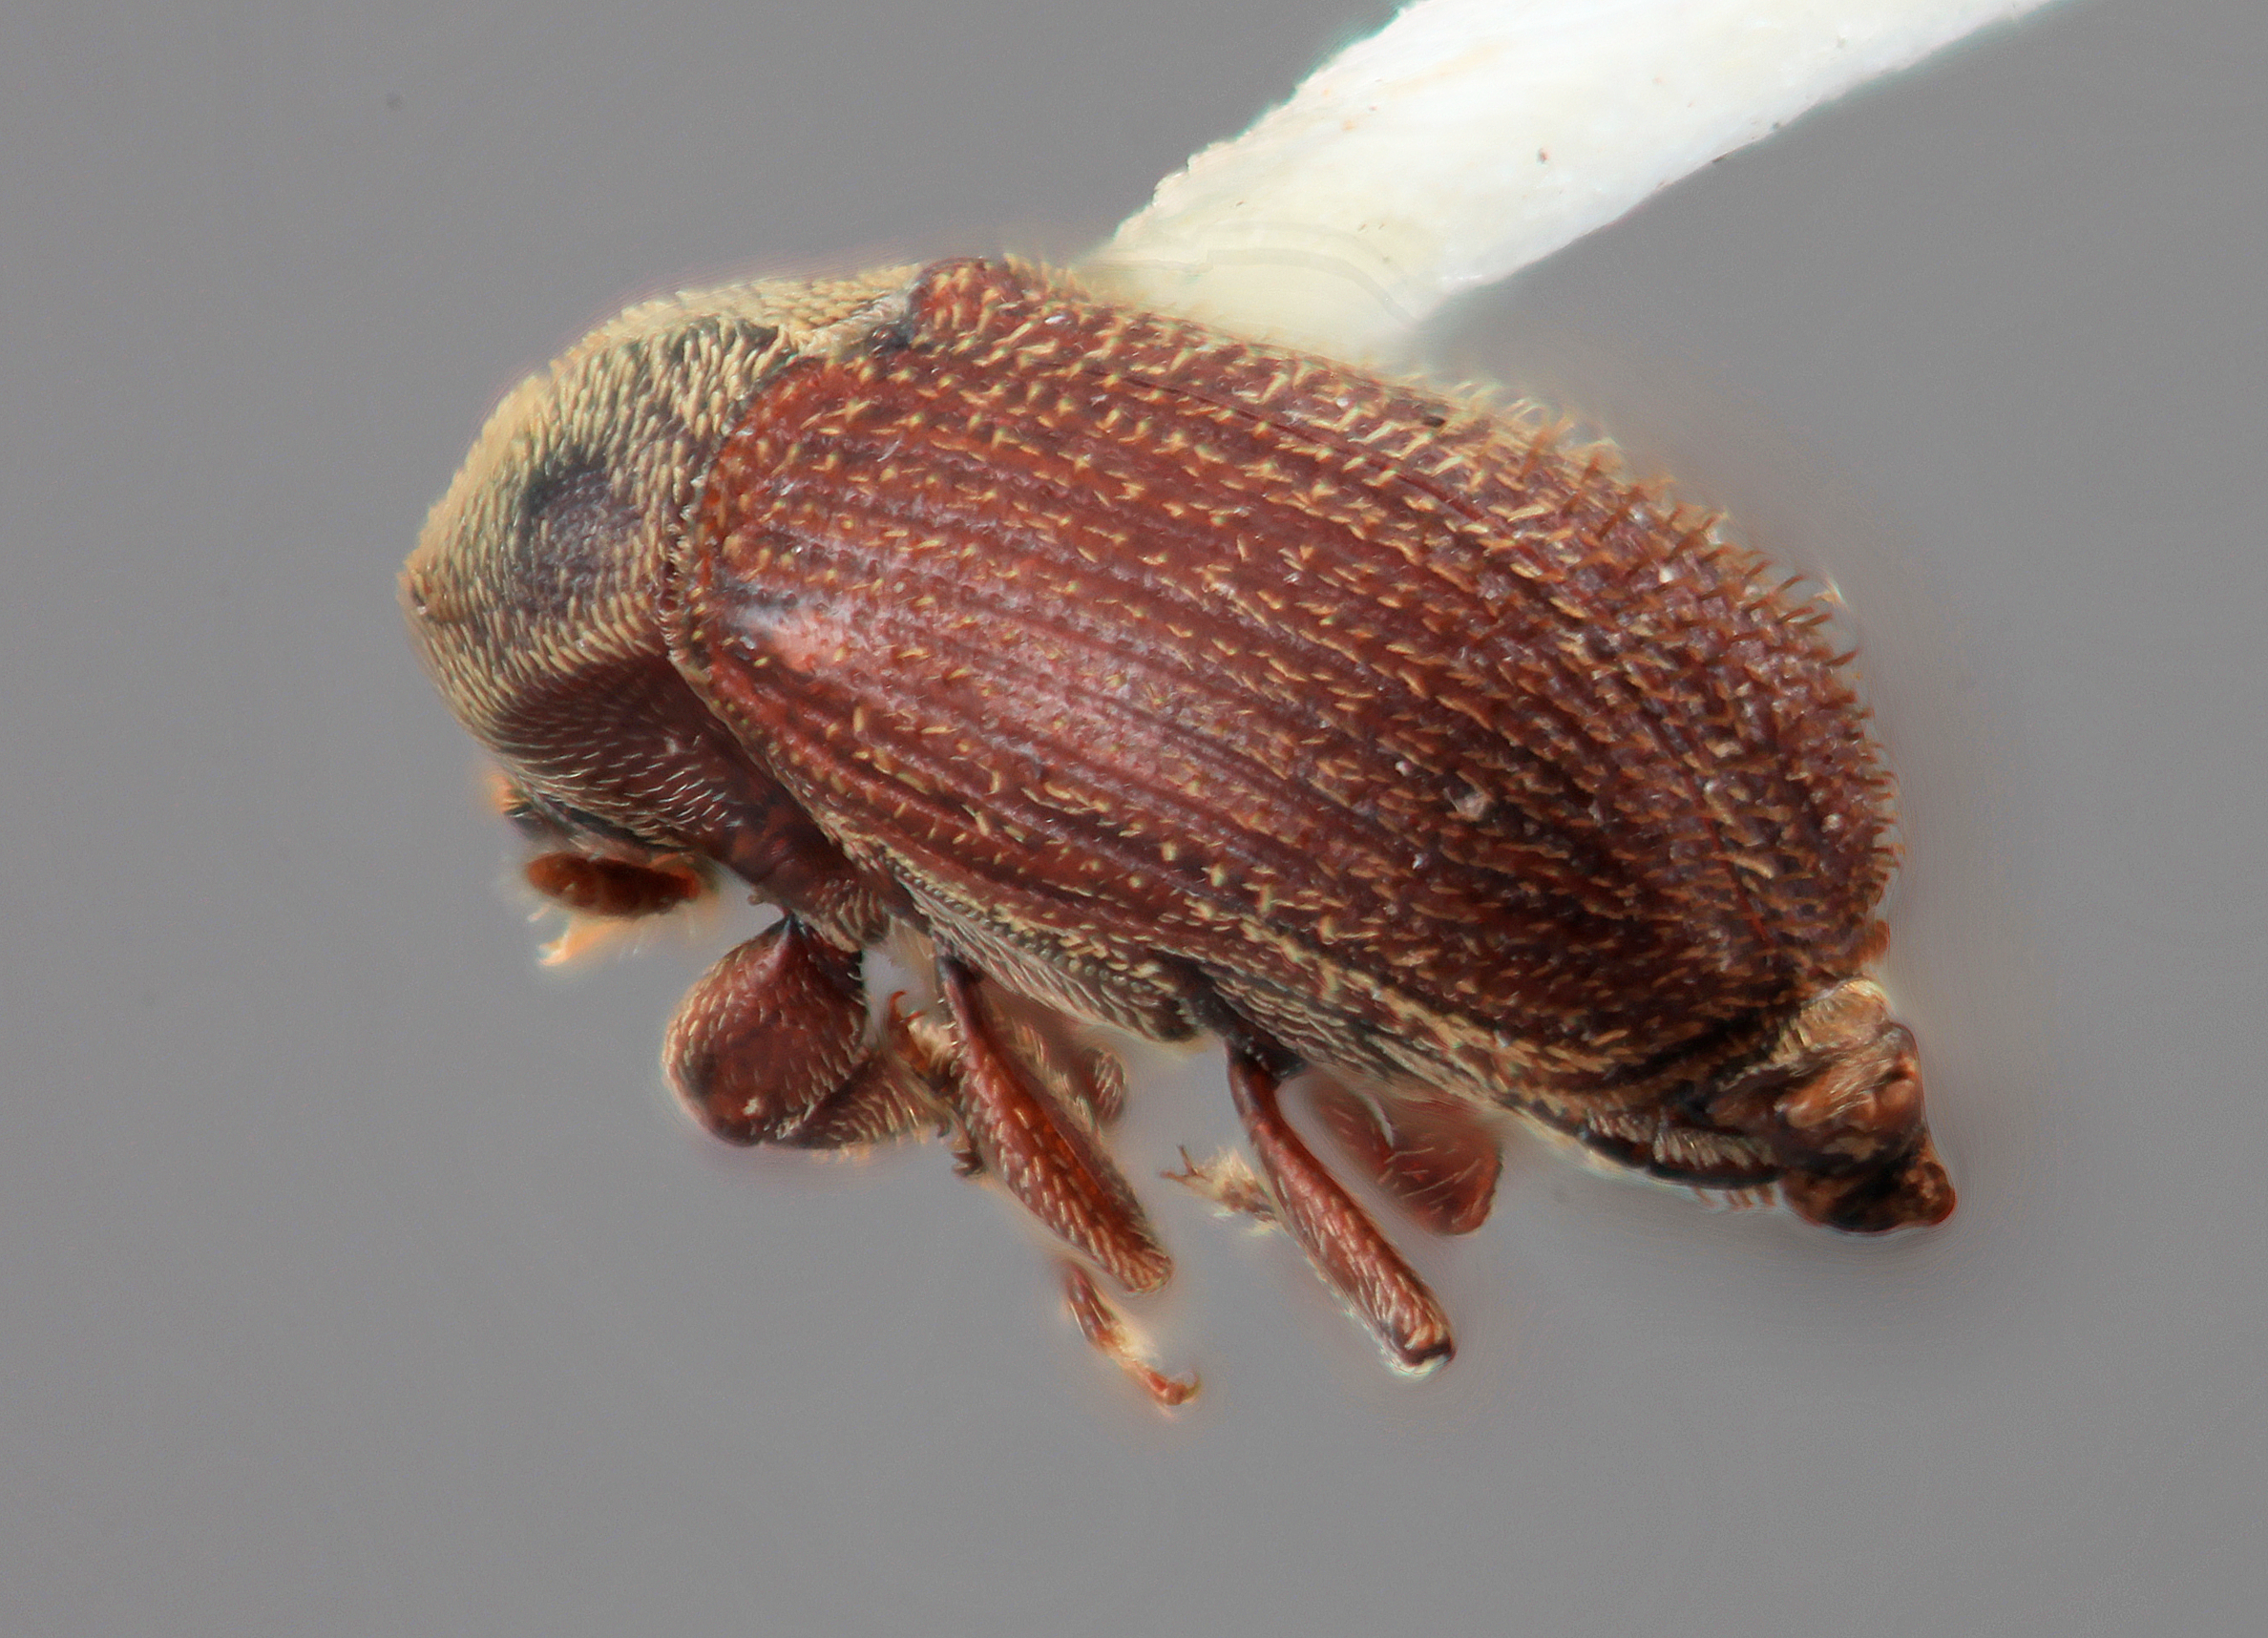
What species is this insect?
Cnesinus perplexus
